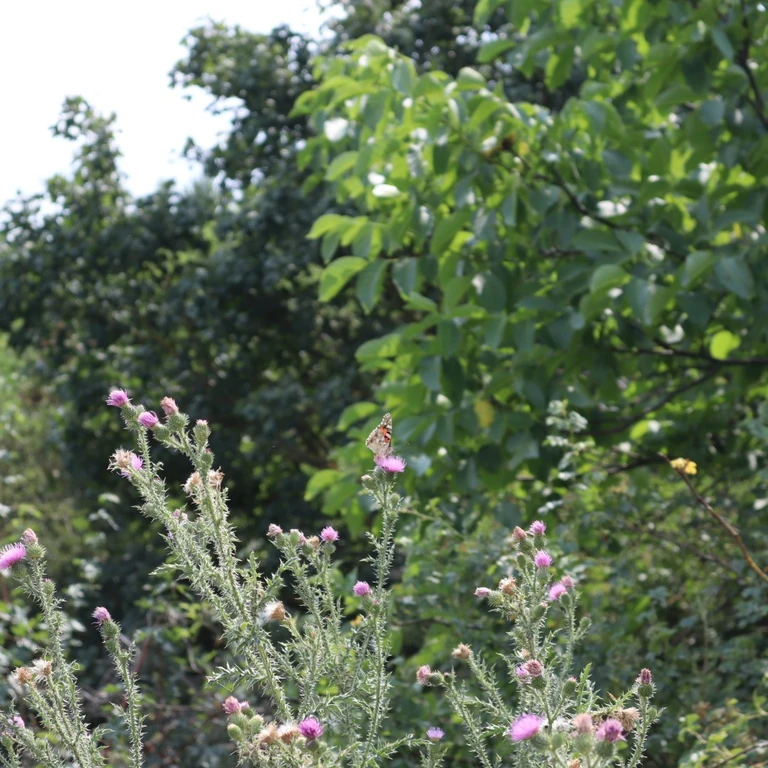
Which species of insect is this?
Vanessa cardui
